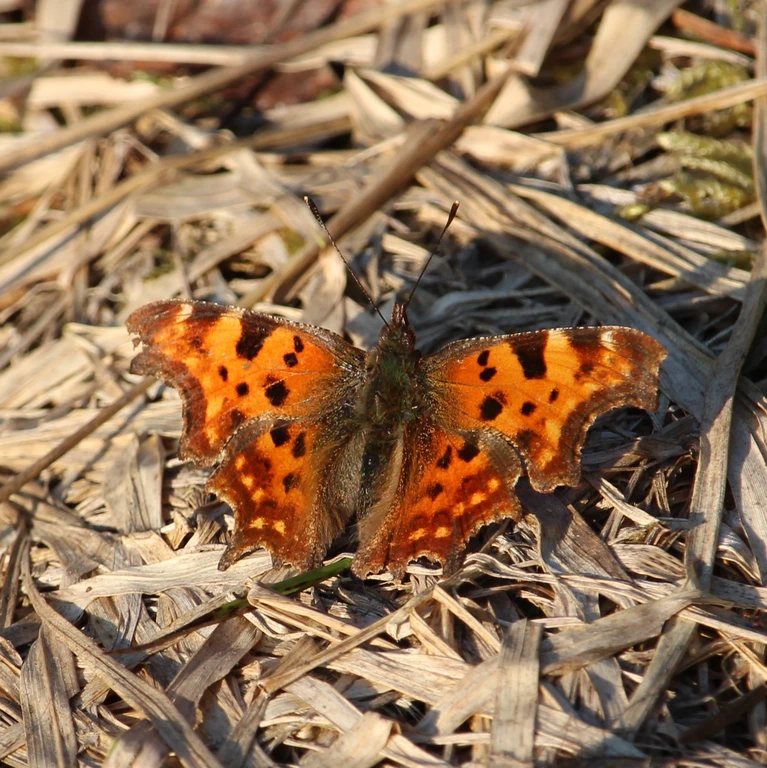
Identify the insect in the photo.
Polygonia c-album
